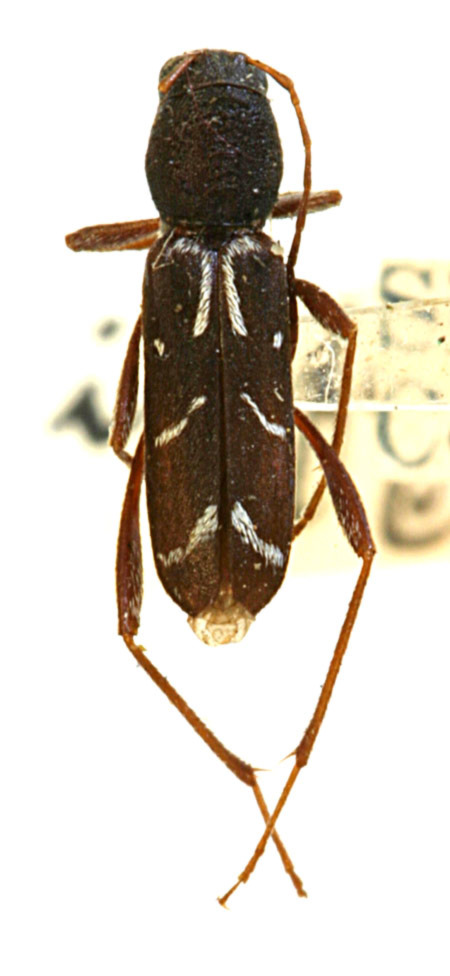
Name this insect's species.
Neoclytus infans (also Neoclytus leucozonus)
